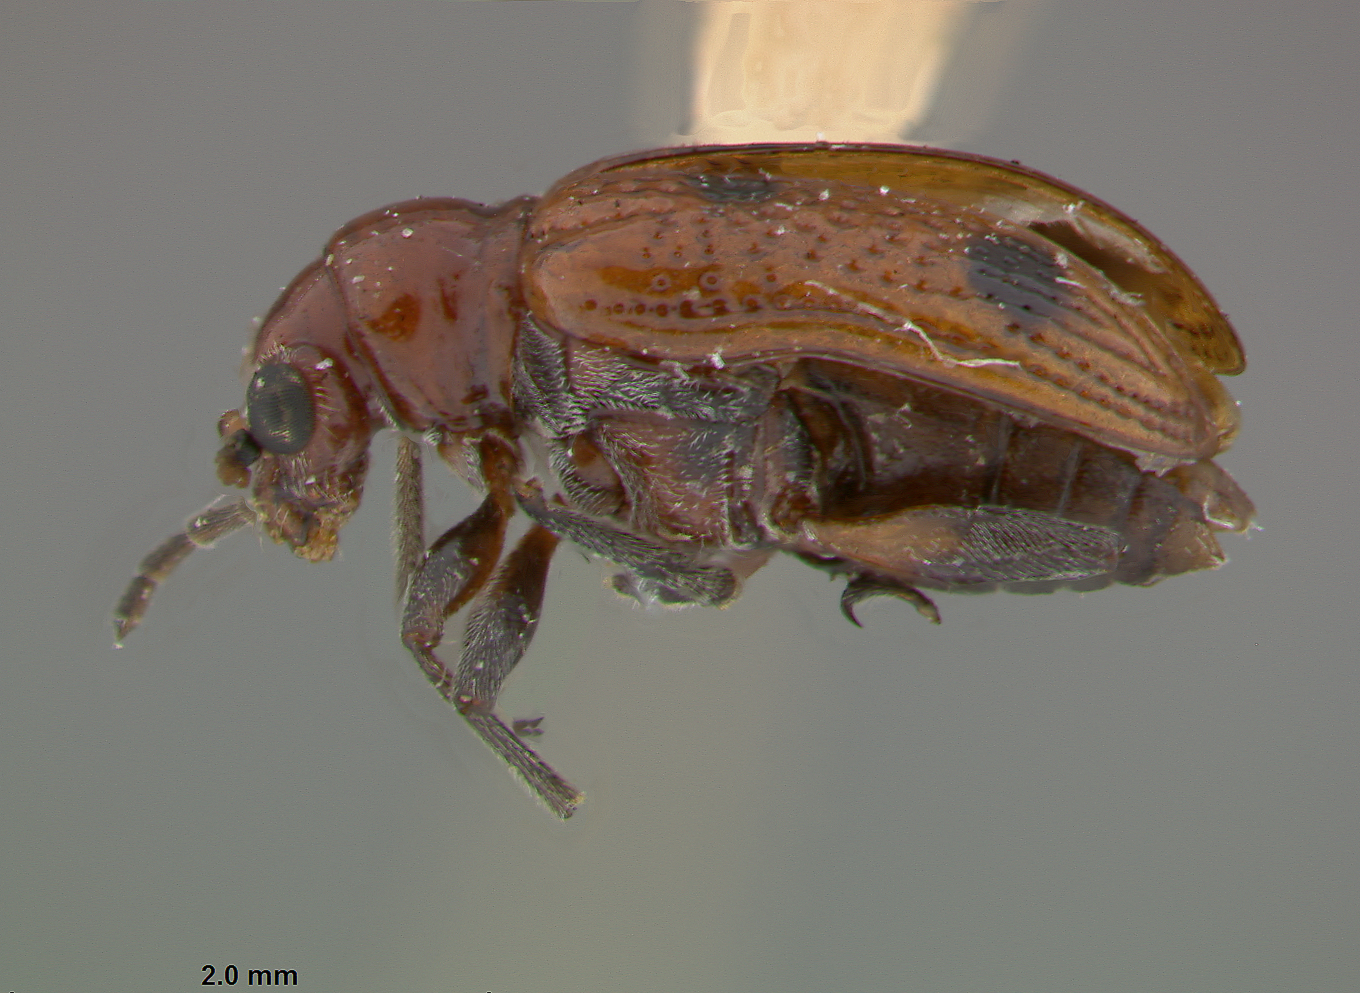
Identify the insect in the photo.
Neolema quadriguttata
